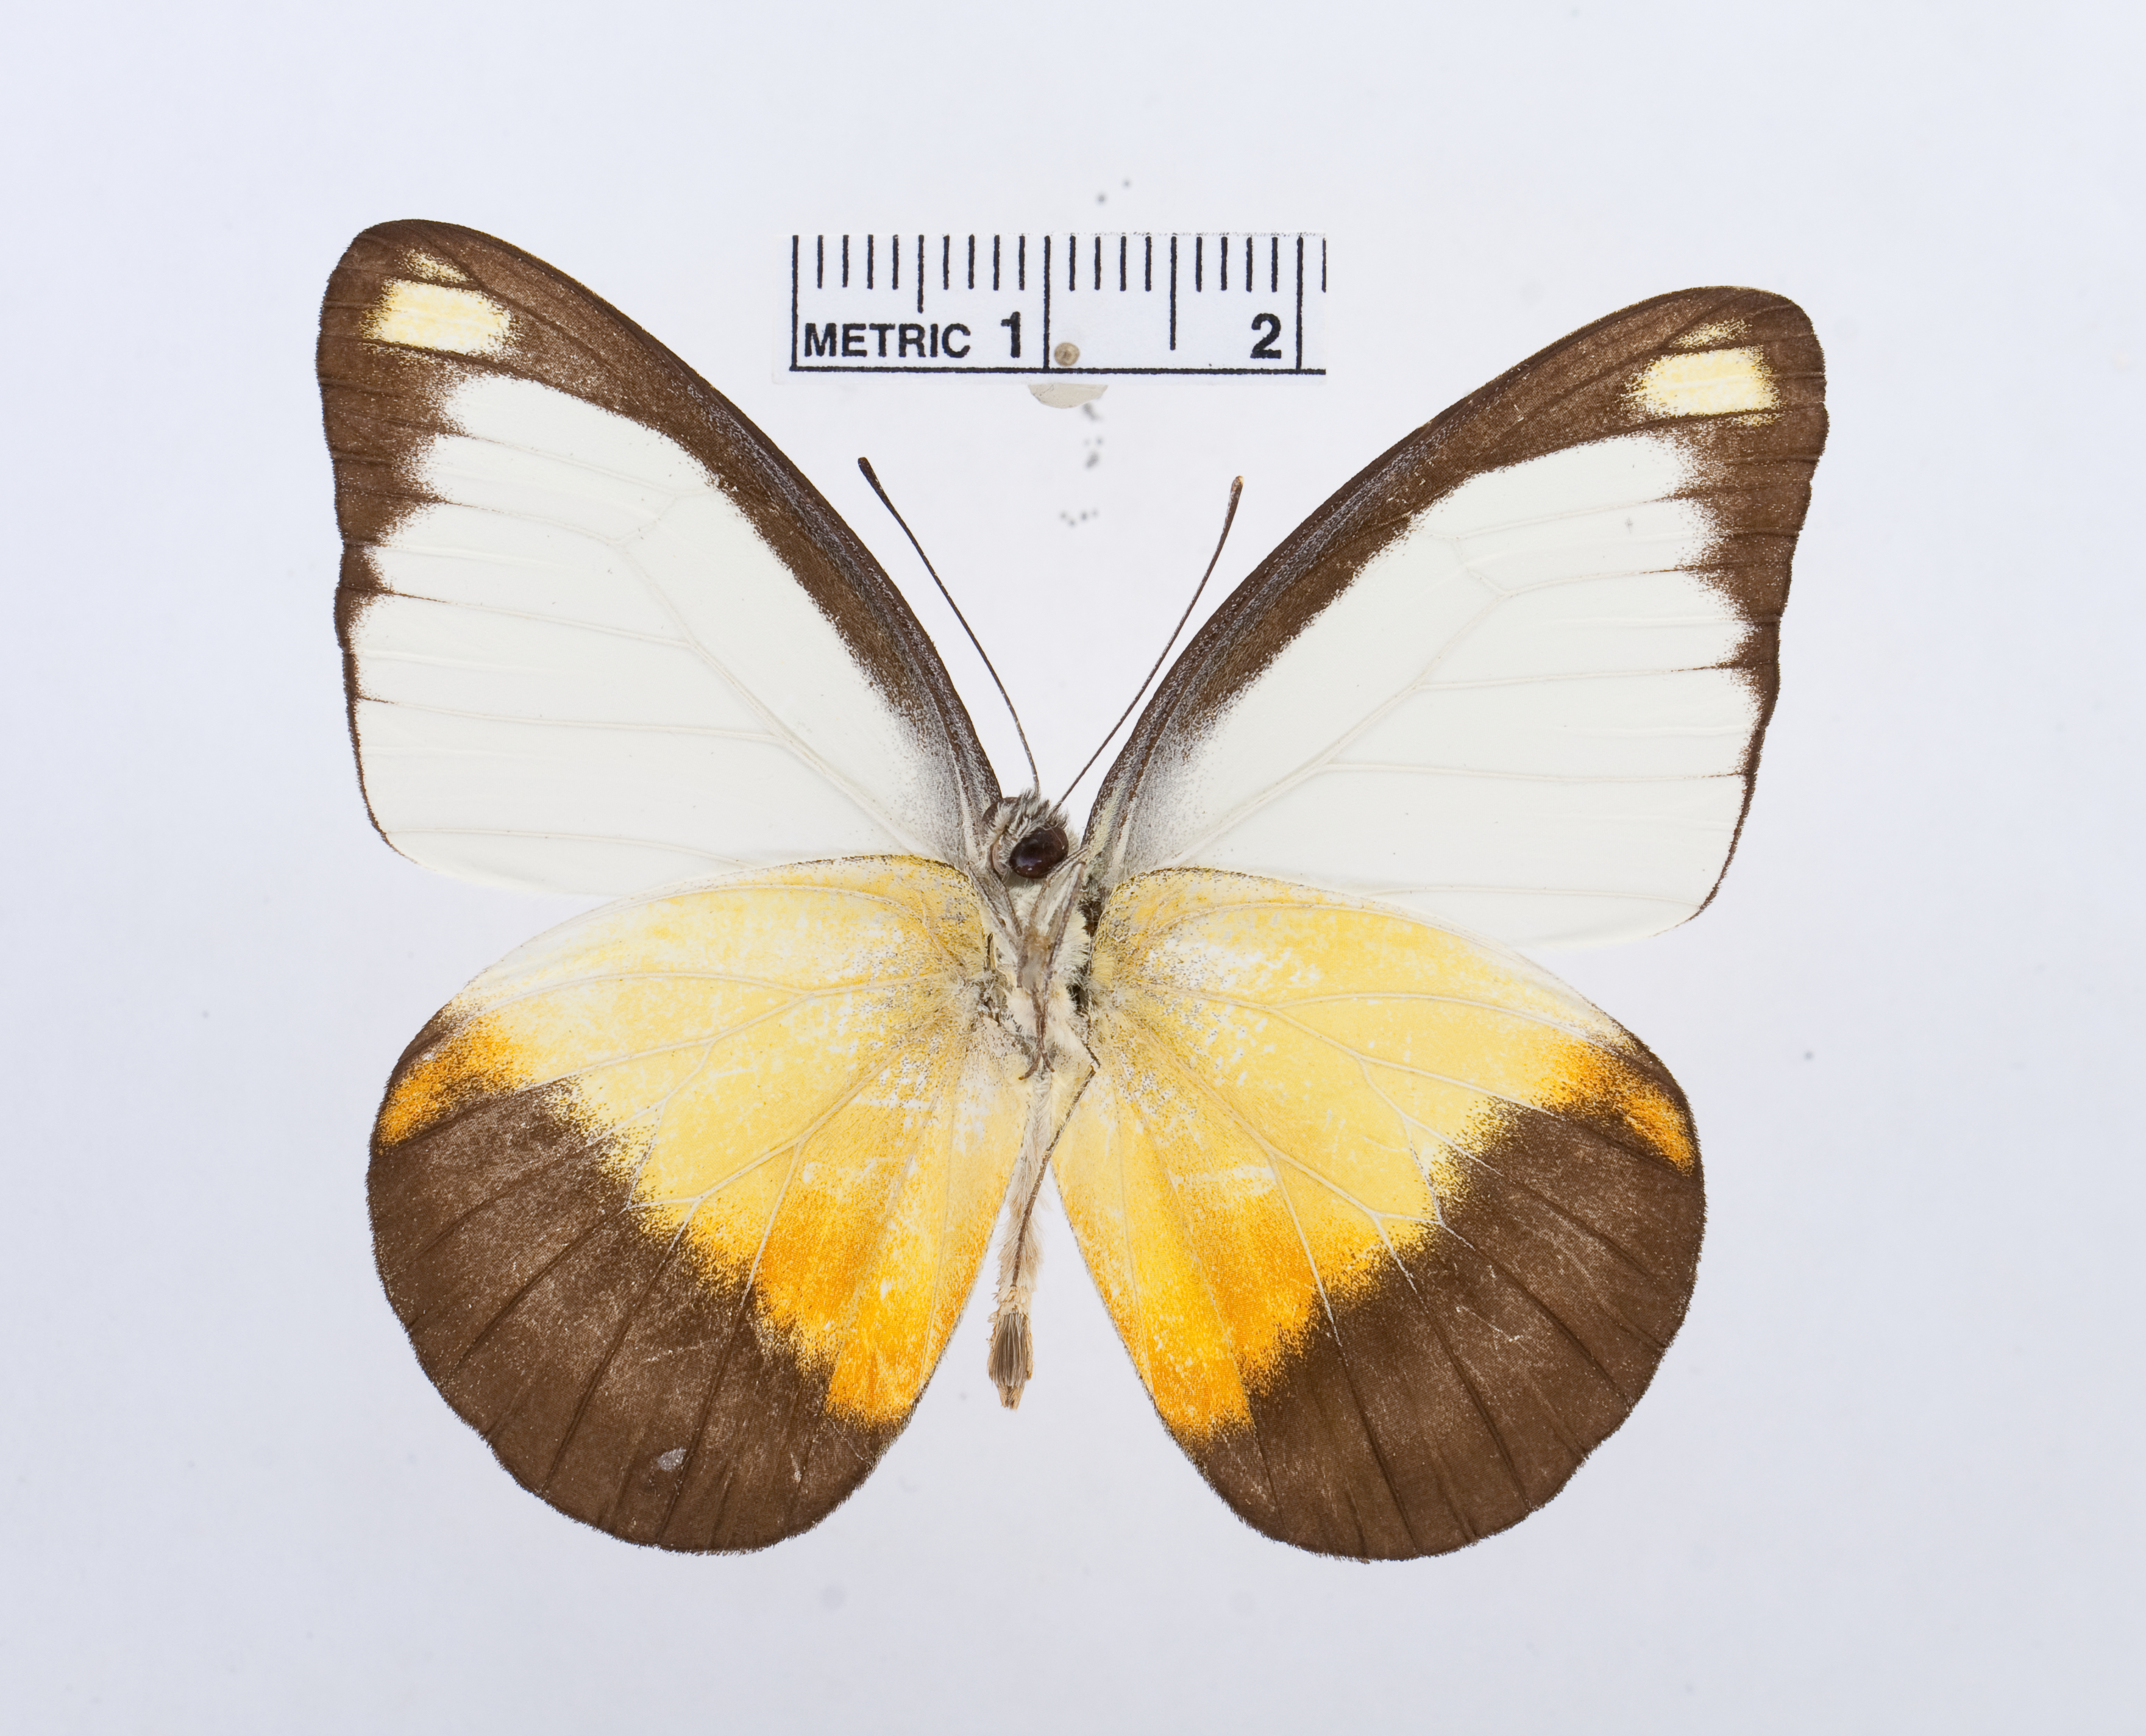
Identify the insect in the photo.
Appias ada
